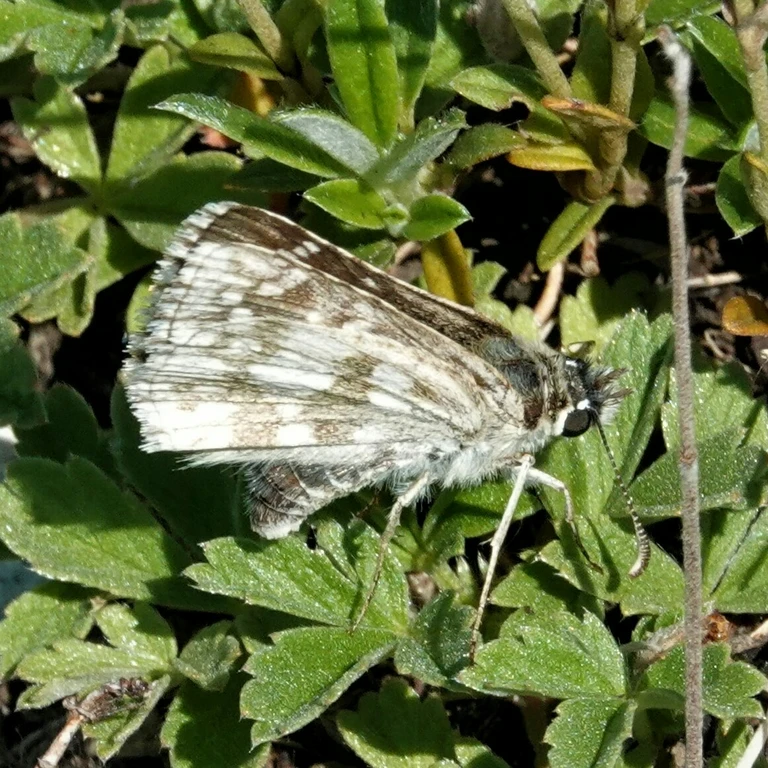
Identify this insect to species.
Pyrgus carthami (also Pyrgus fritillarius)
